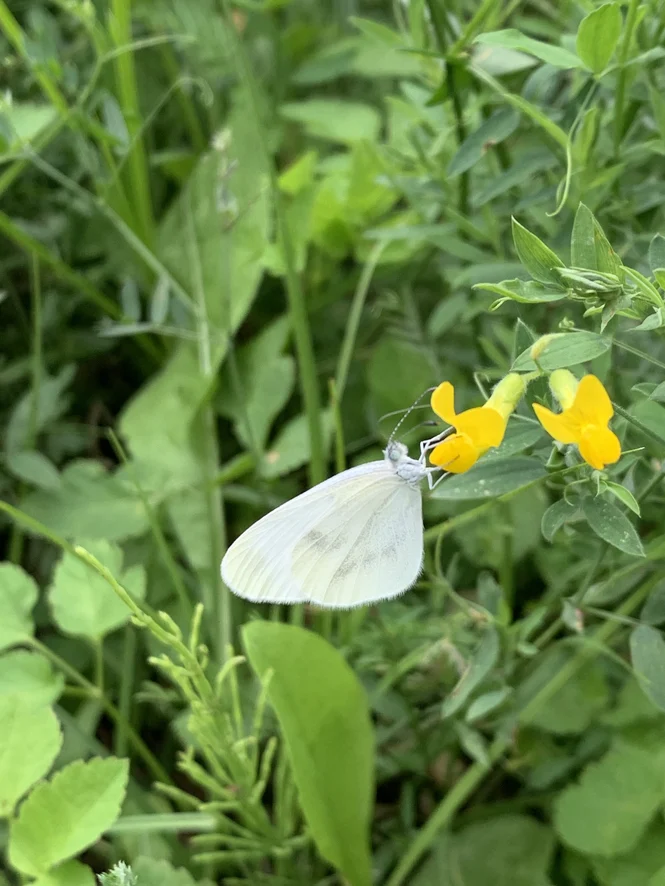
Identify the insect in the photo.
Leptidea sinapis/juvernica
